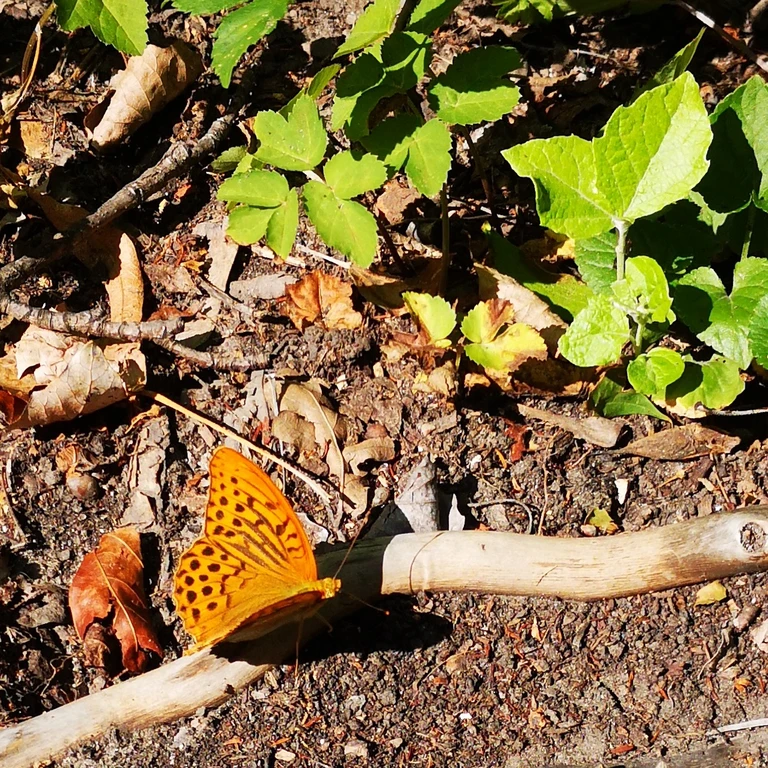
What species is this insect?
Argynnis paphia
